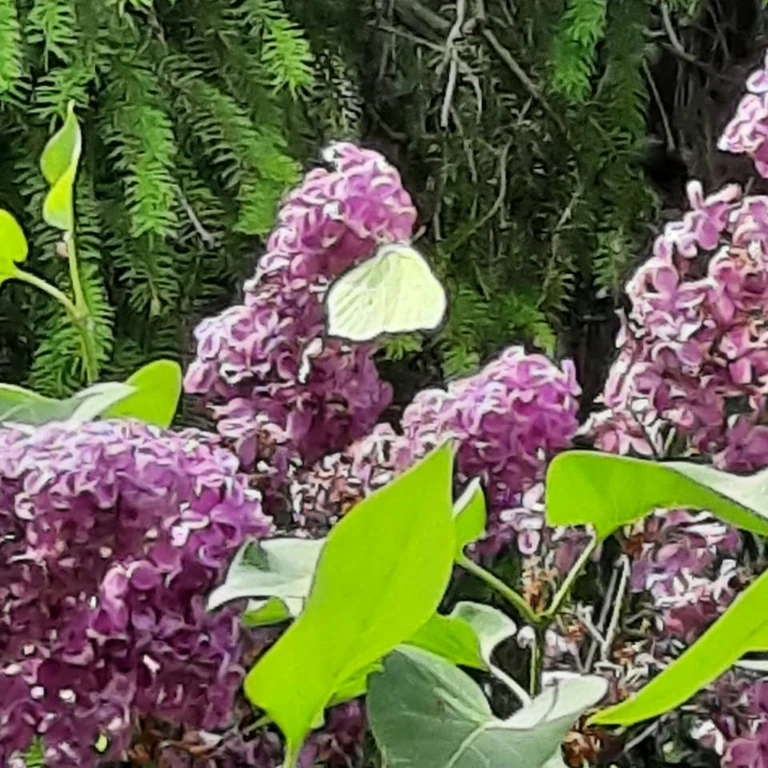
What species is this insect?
Gonepteryx rhamni
